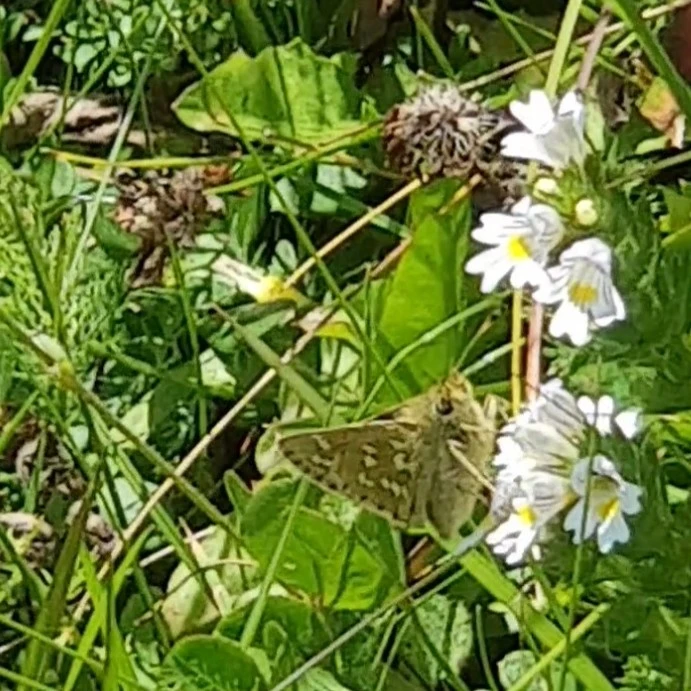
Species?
Hesperia comma
